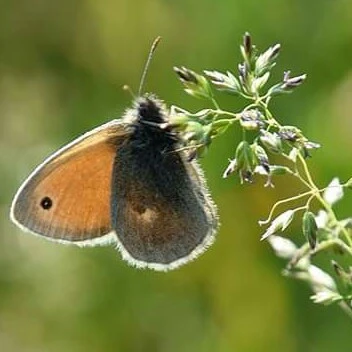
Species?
Coenonympha pamphilus
